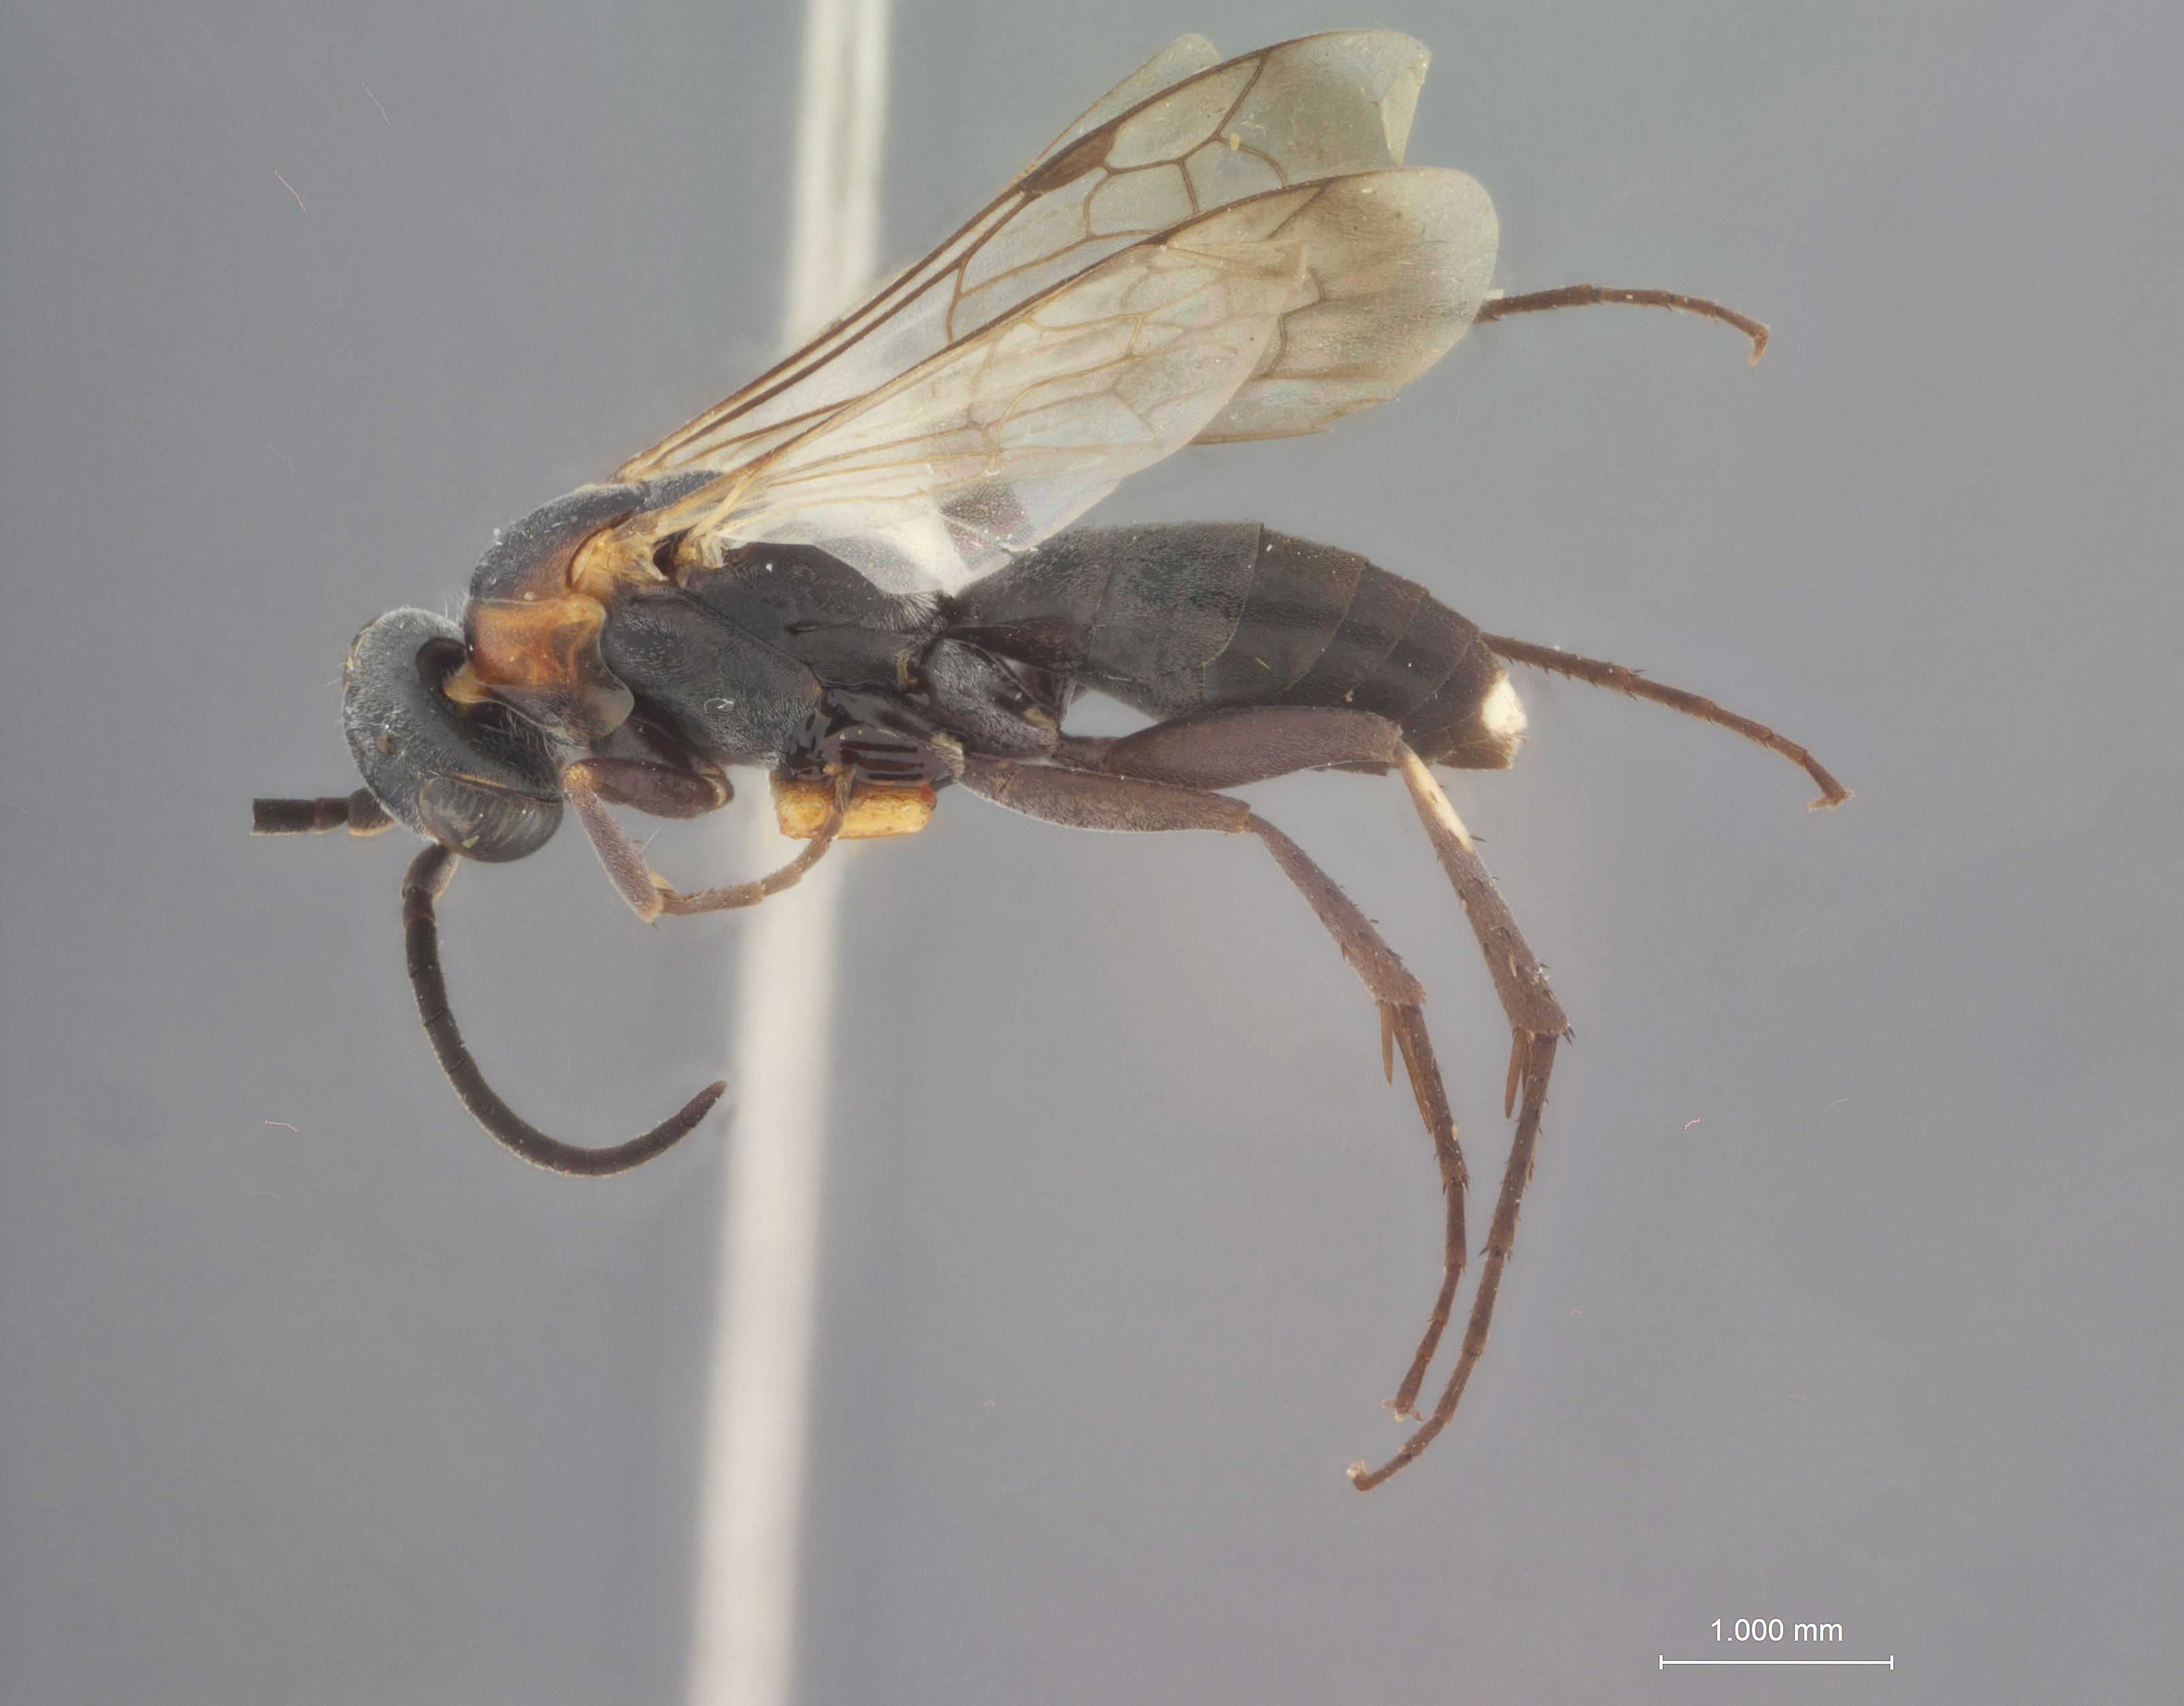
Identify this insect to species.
Gymnochares orbitalis
